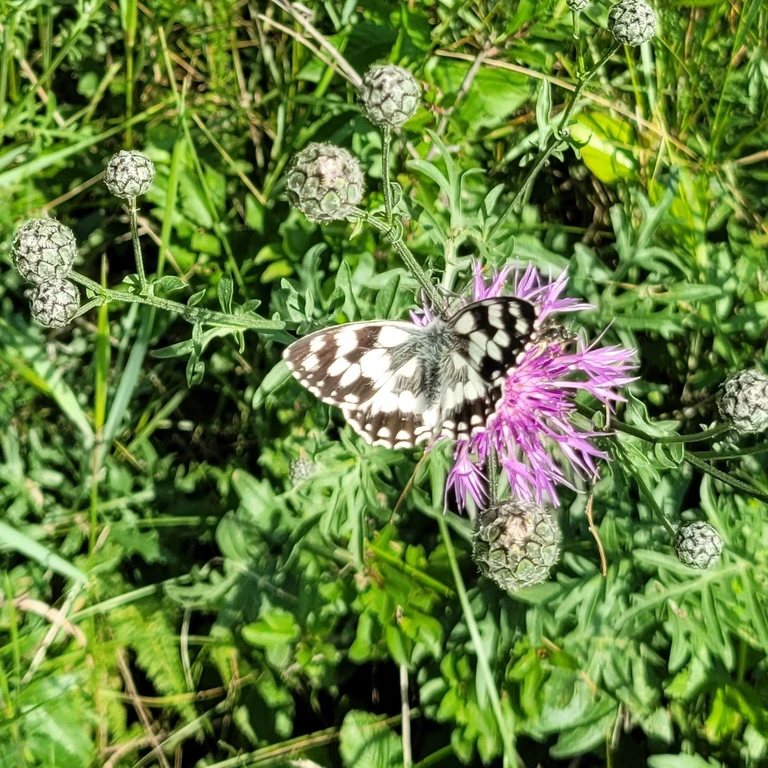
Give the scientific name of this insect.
Melanargia galathea
